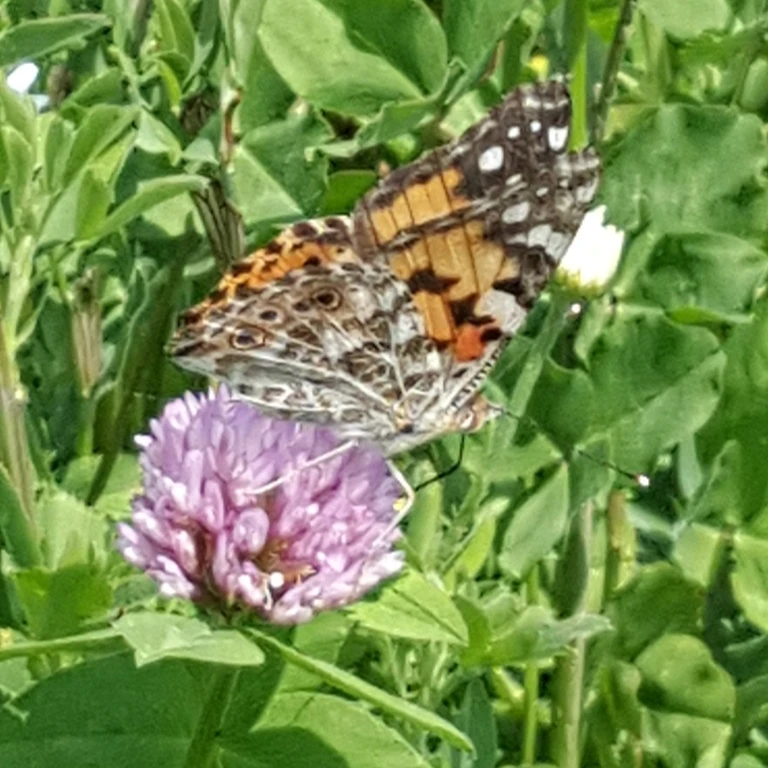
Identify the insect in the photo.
Vanessa cardui
